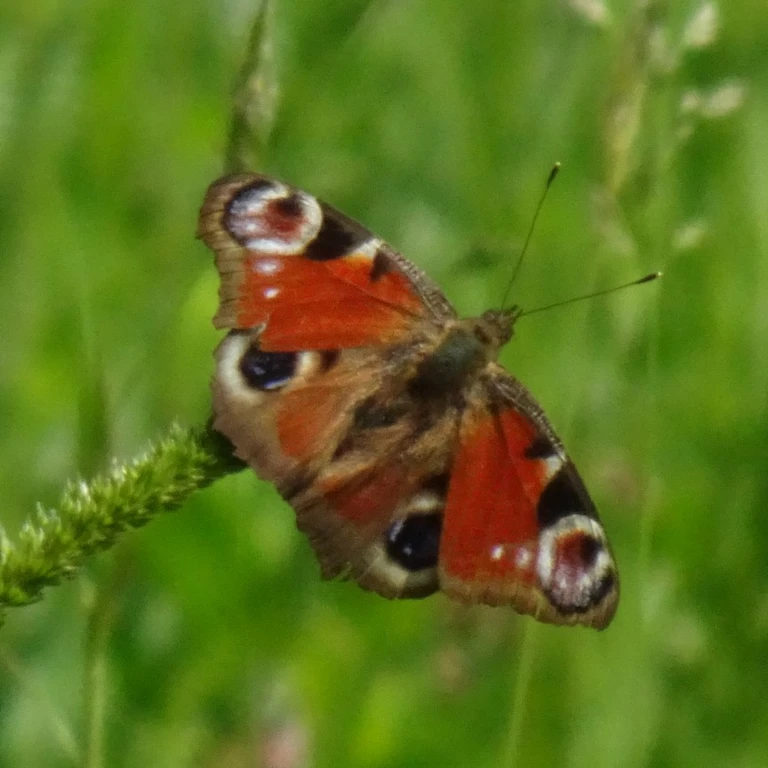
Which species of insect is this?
Aglais io
